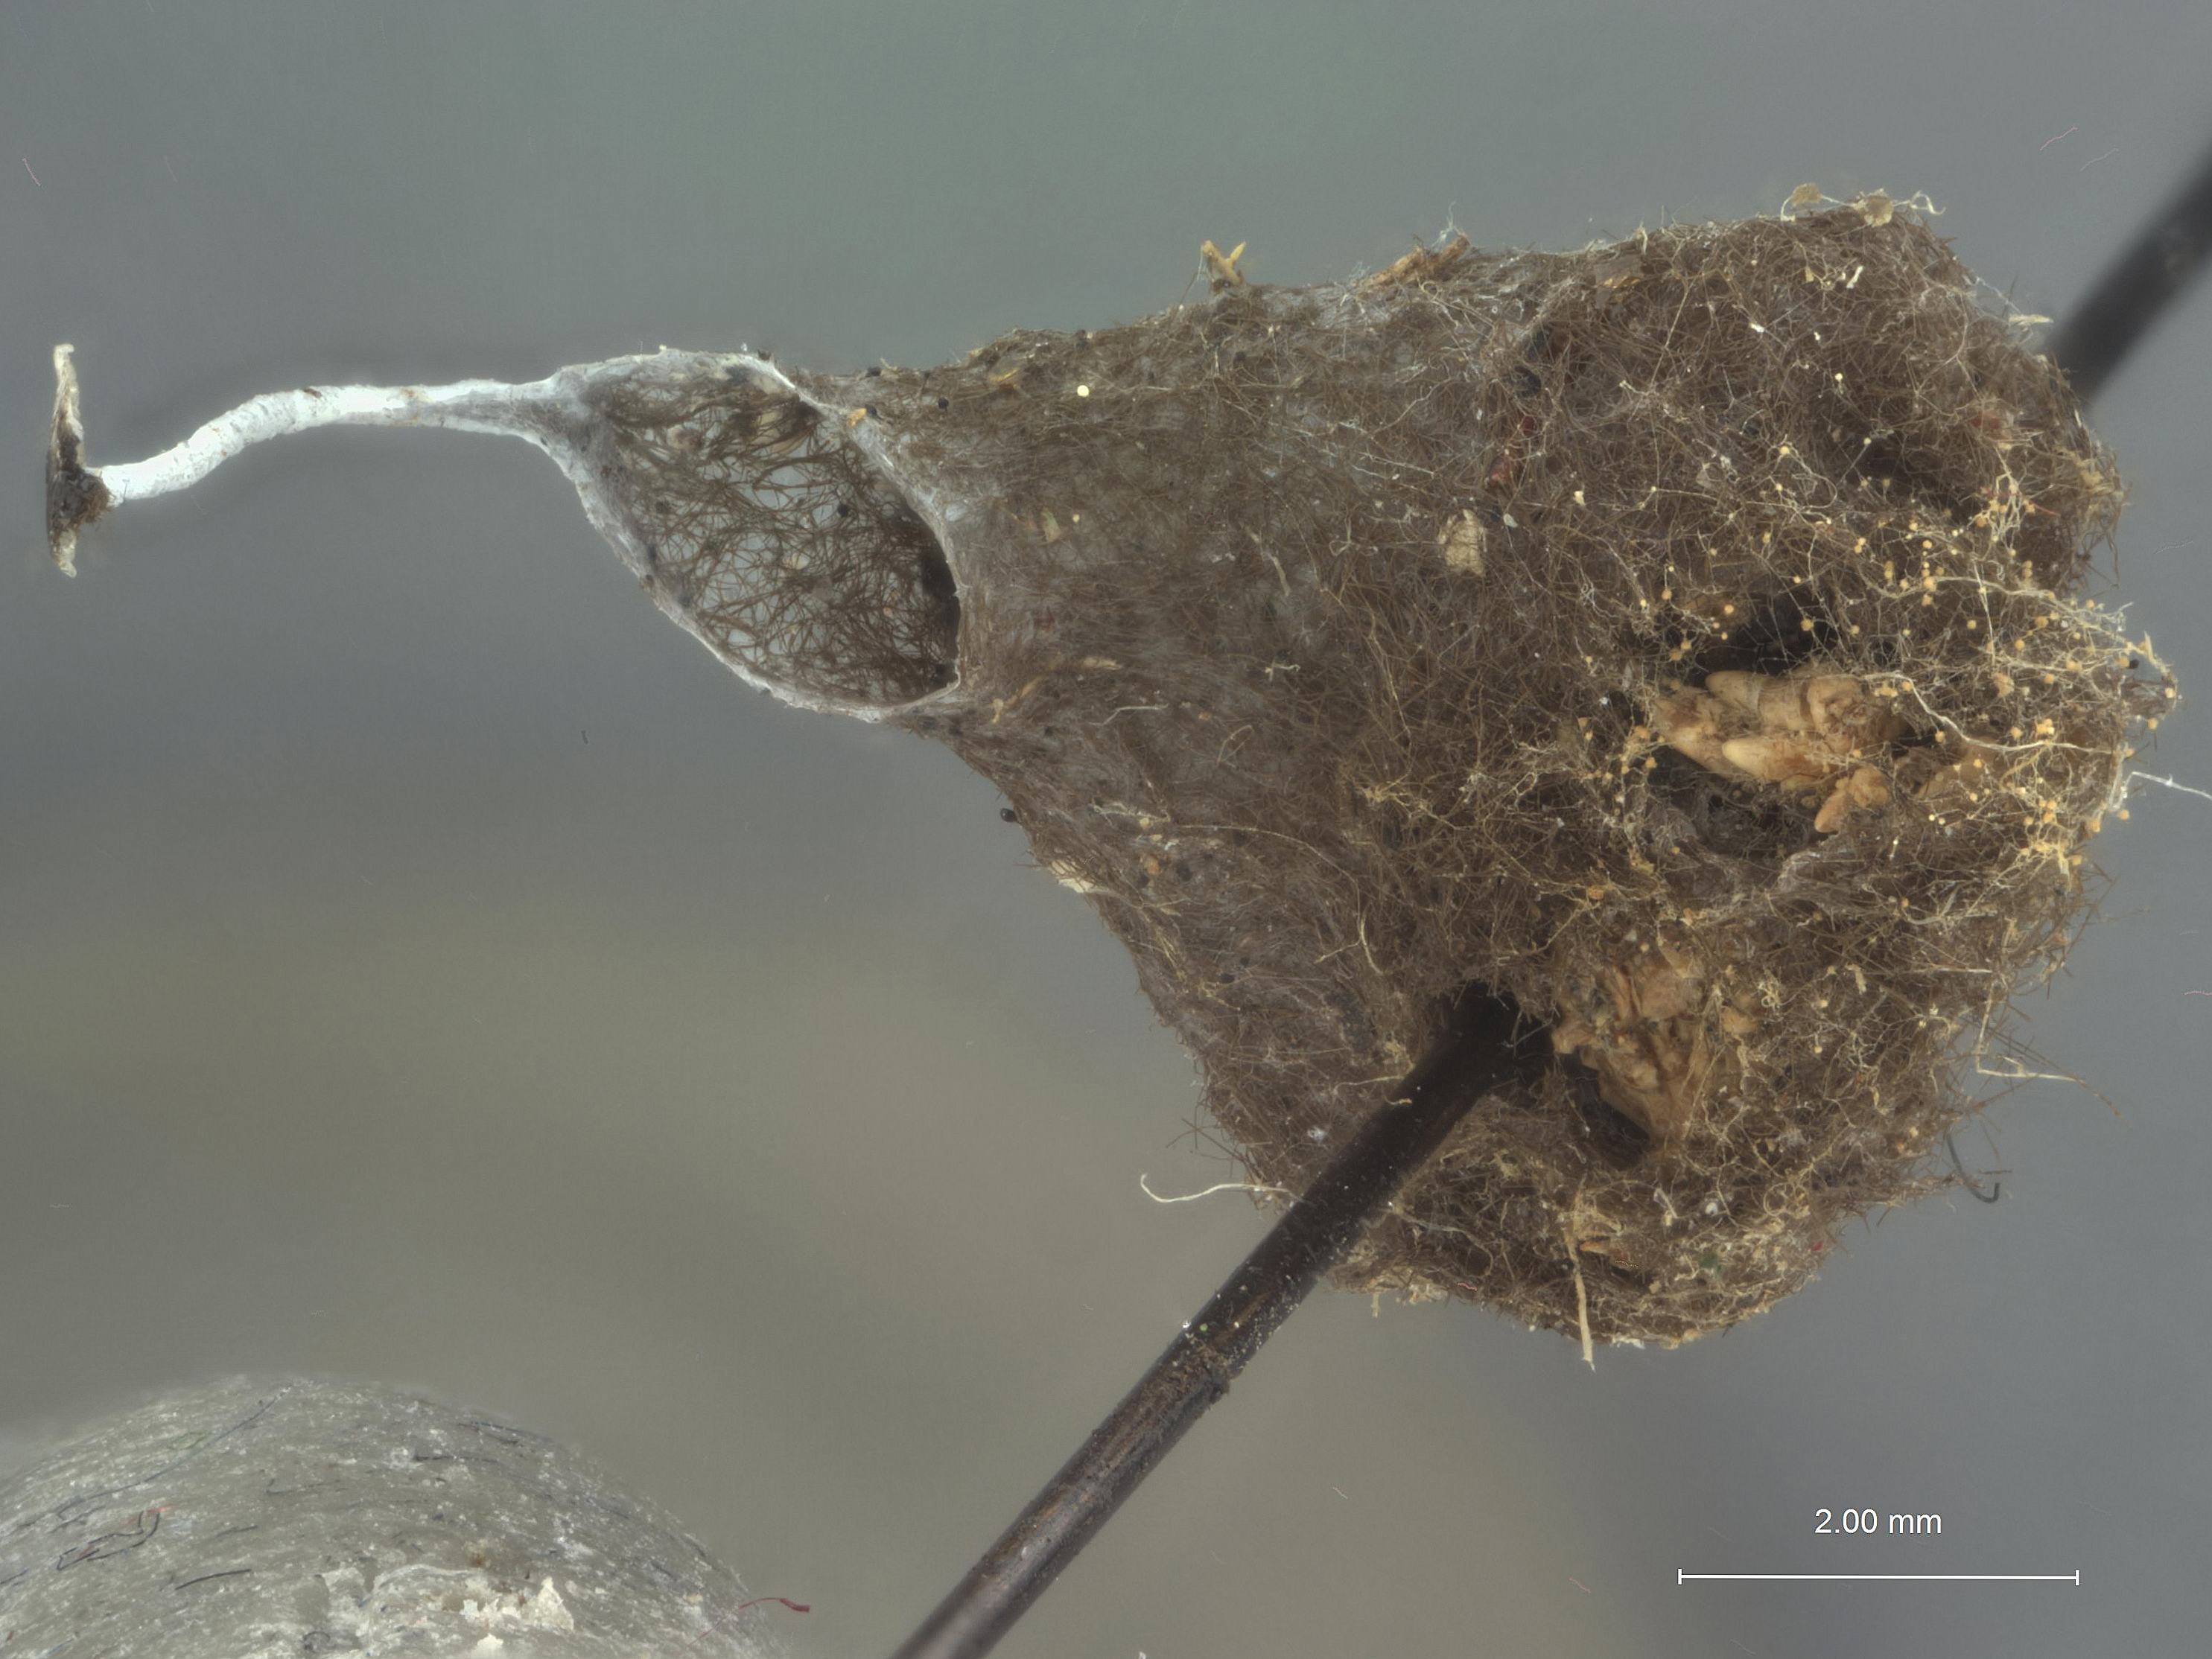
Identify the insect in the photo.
Microstigmus guianensis
